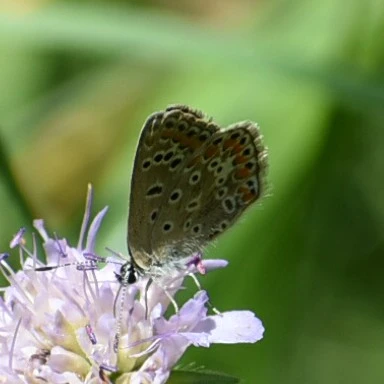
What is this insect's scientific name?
Polyommatus icarus
